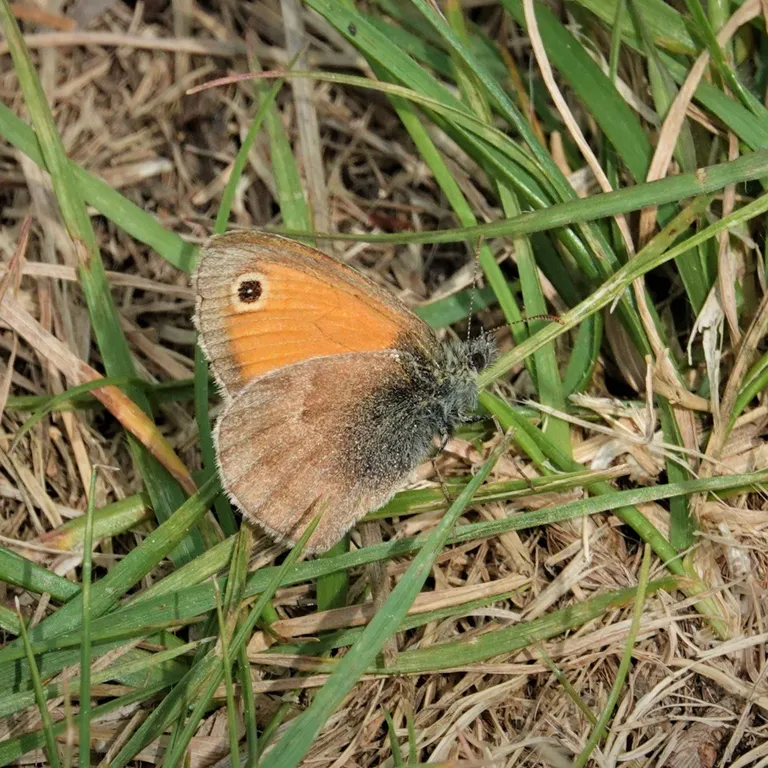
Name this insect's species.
Coenonympha pamphilus
